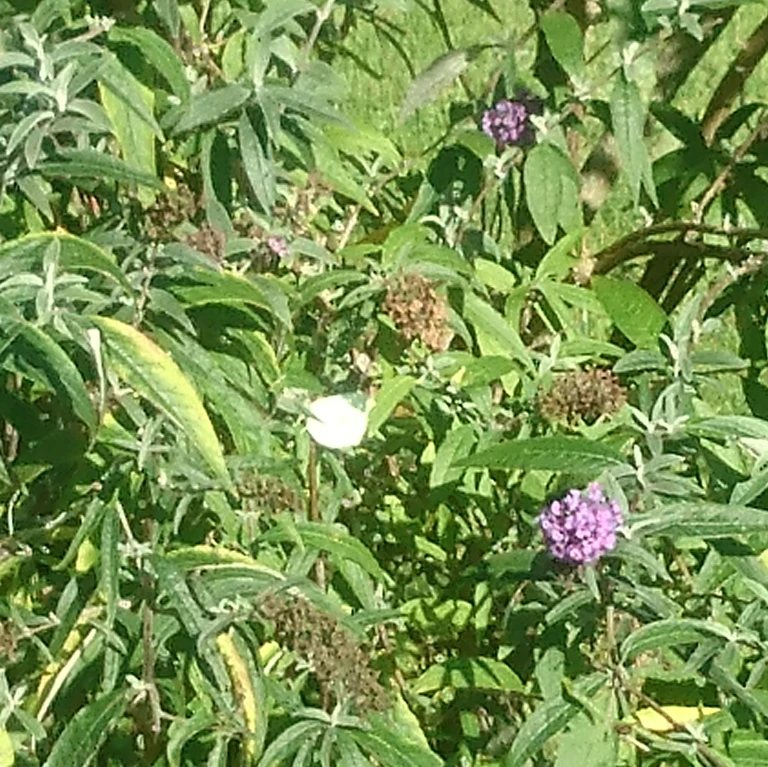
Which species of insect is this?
Gonepteryx rhamni
